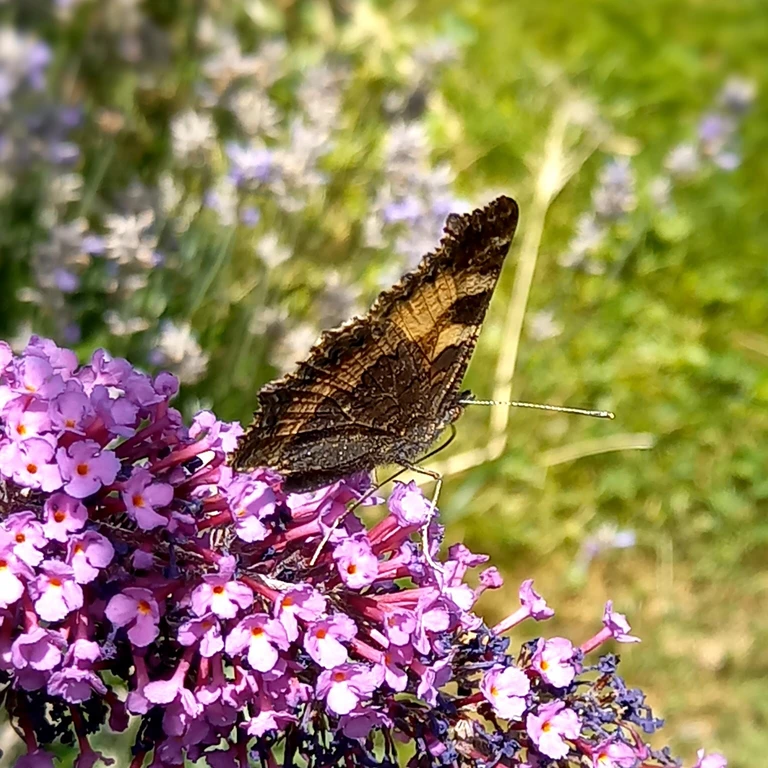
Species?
Aglais urticae
